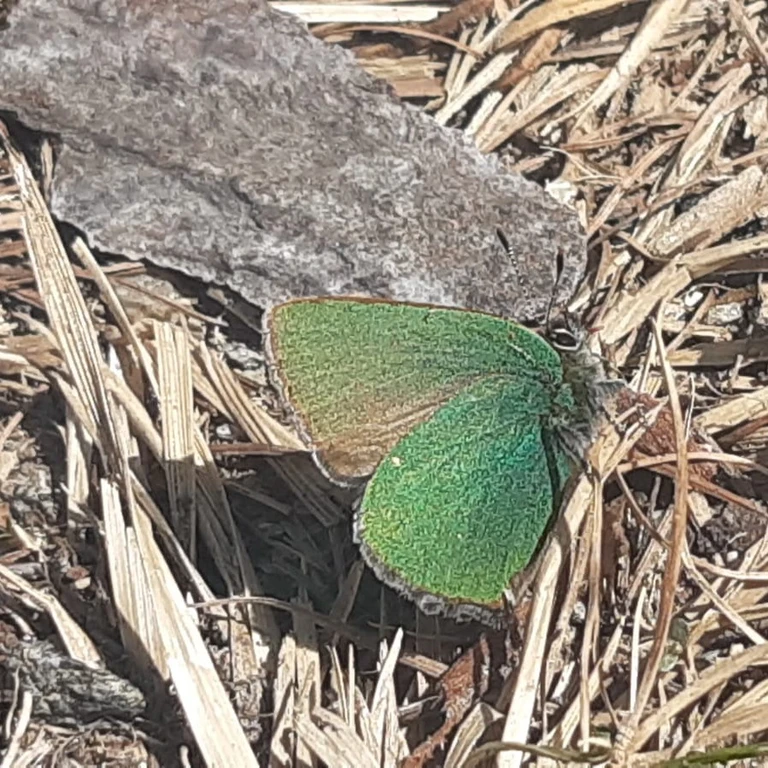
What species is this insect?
Callophrys rubi
